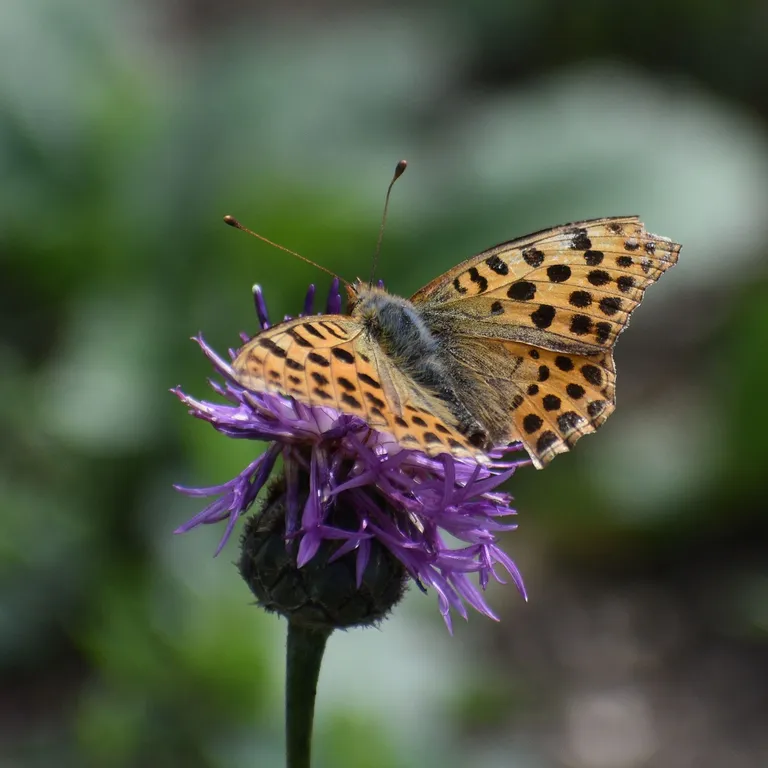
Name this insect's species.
Issoria lathonia
